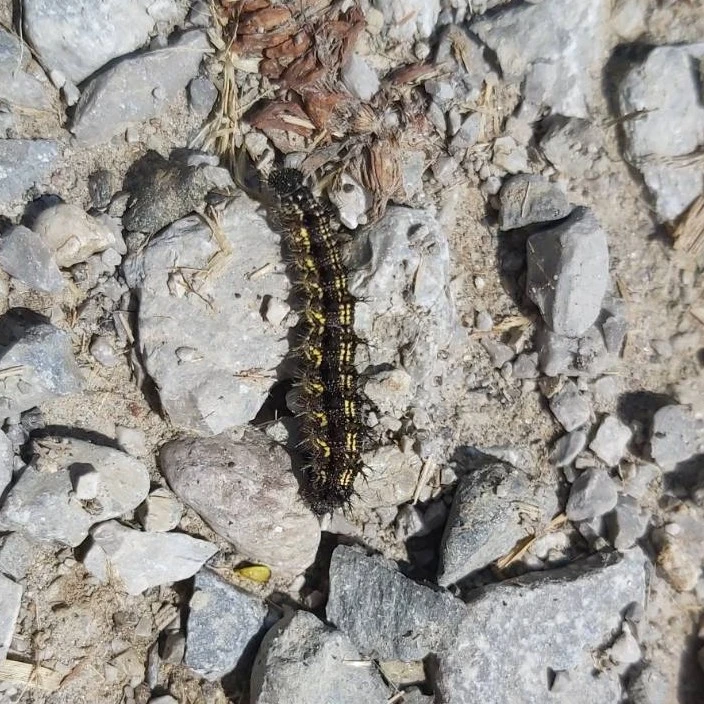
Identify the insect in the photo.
Aglais urticae
